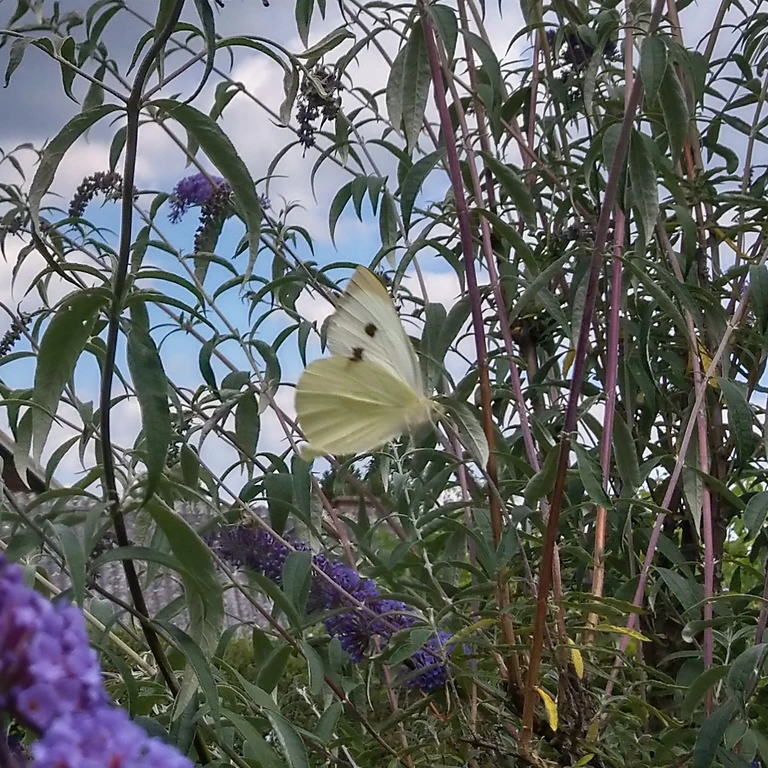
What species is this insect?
Pieris brassicae
